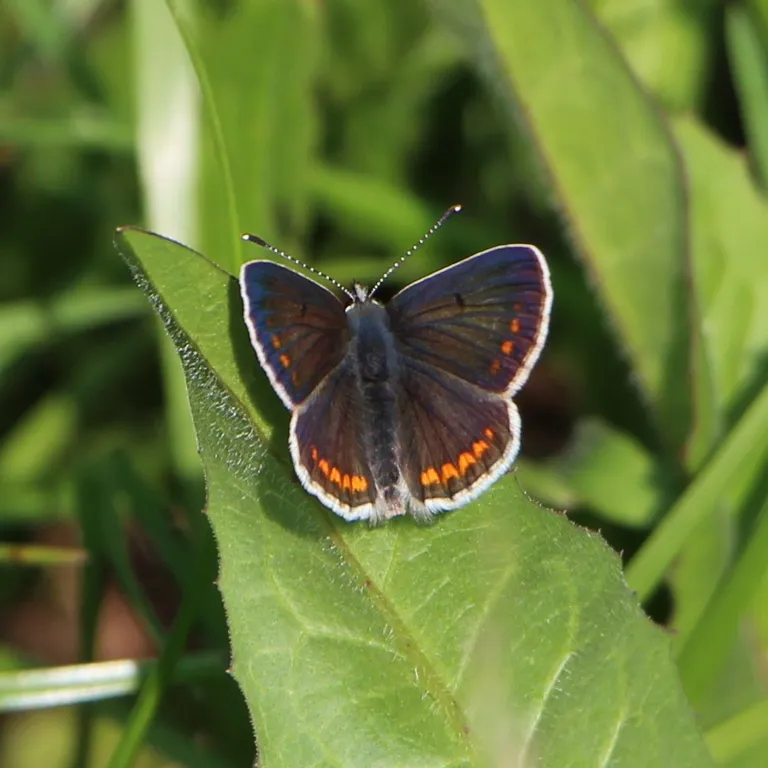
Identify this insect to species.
Aricia agestis/artaxerxes
